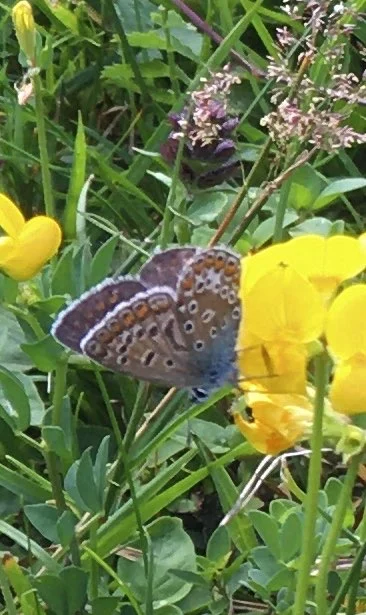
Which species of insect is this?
Polyommatus icarus
